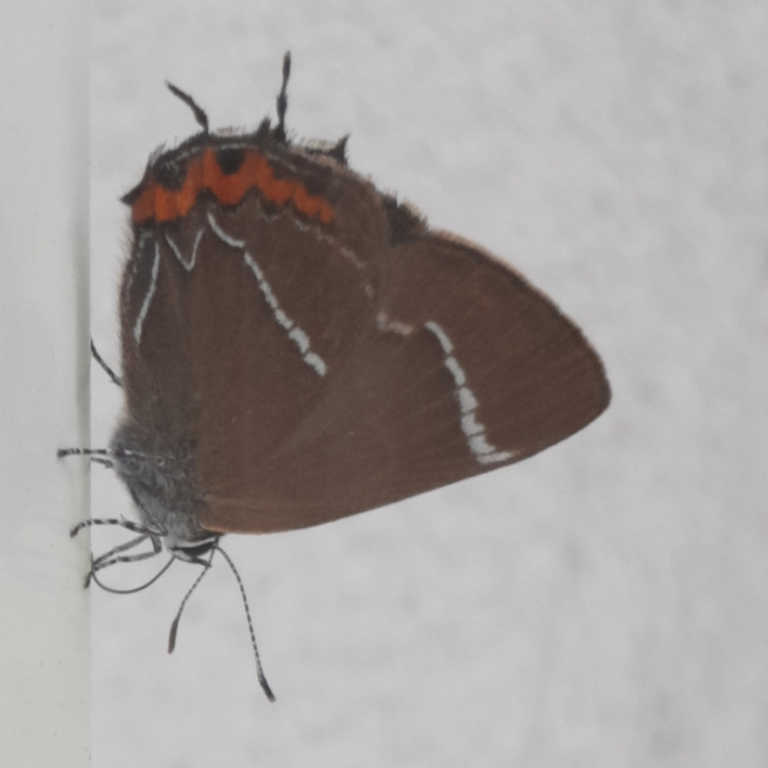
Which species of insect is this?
Satyrium w-album
